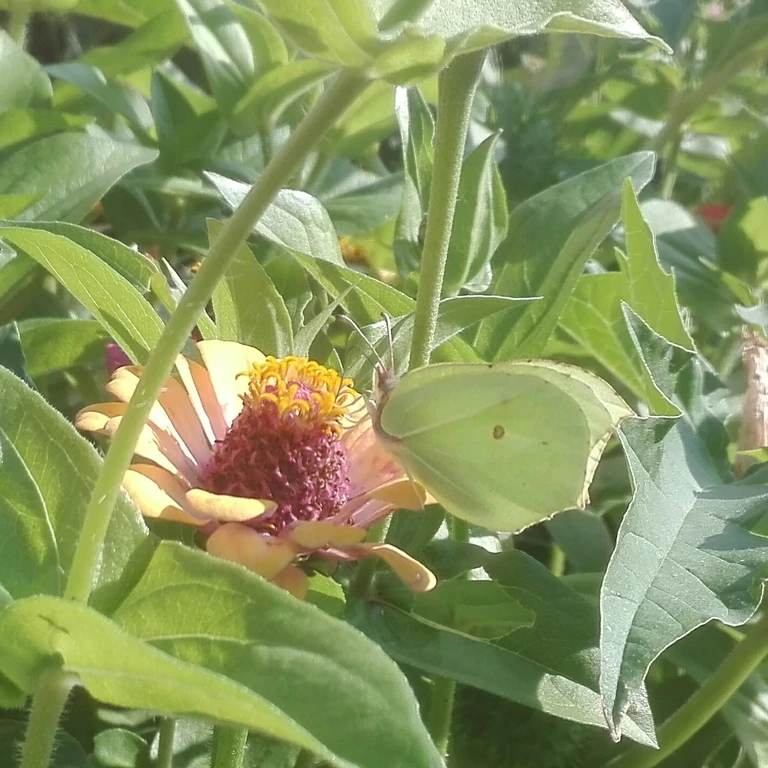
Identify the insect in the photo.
Gonepteryx rhamni
